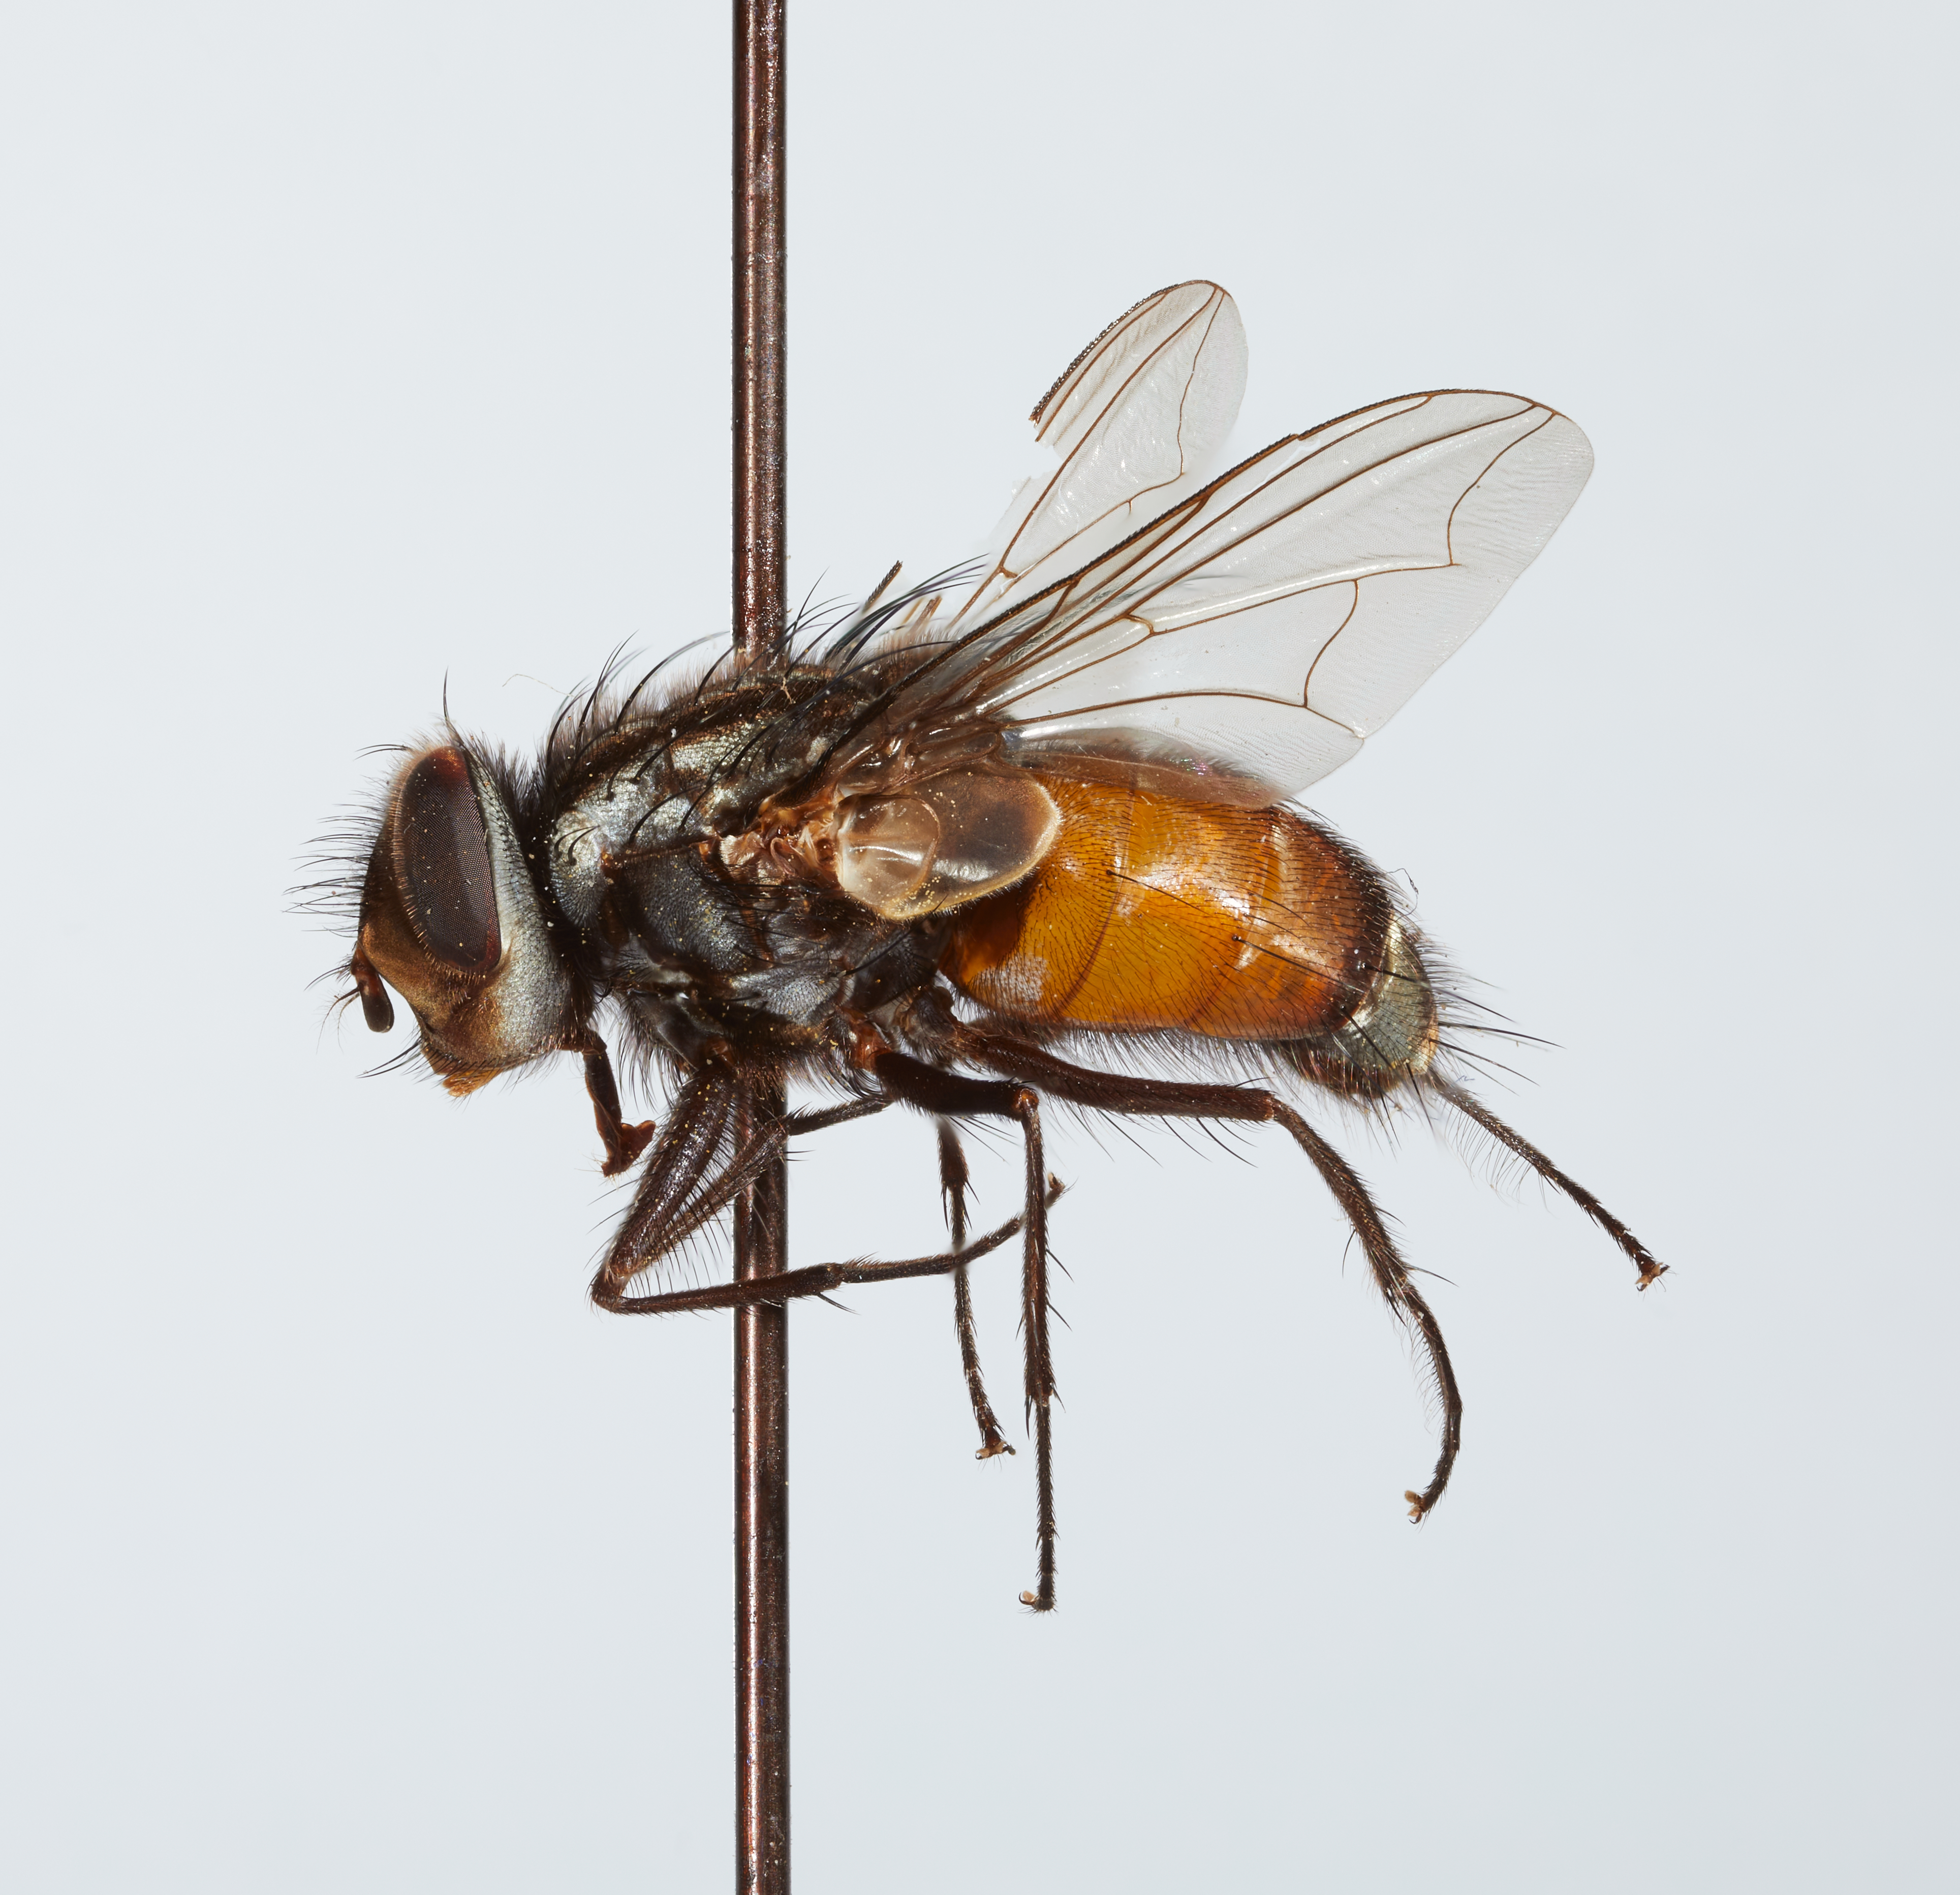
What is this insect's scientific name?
Pterinopterna ciliata
